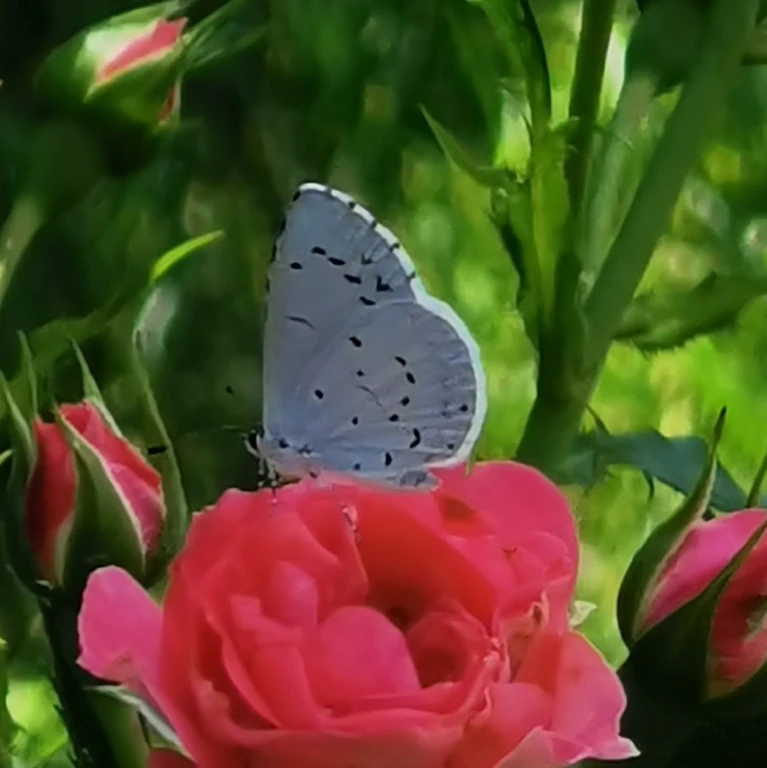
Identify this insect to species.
Celastrina argiolus
